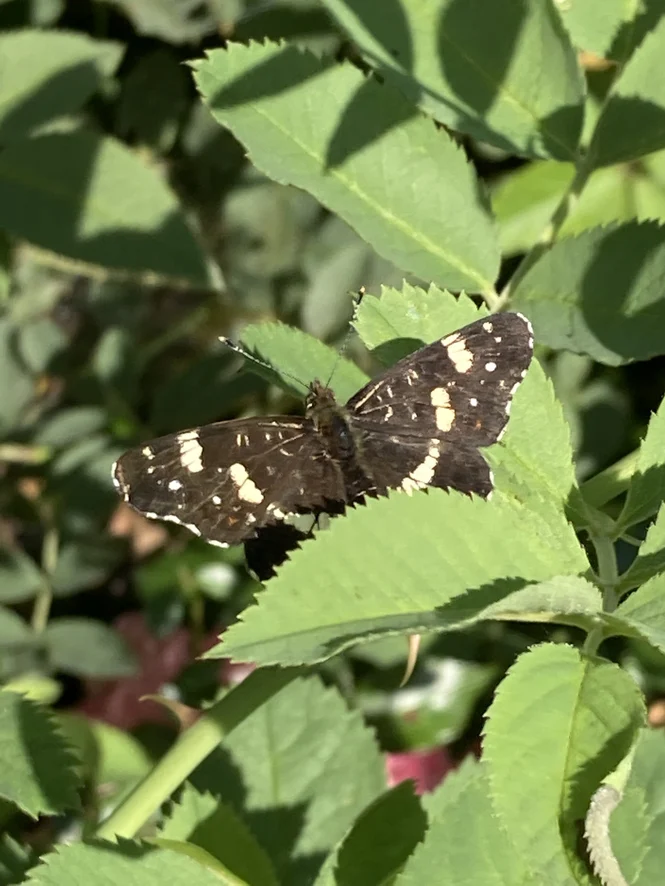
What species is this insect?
Araschnia levana
